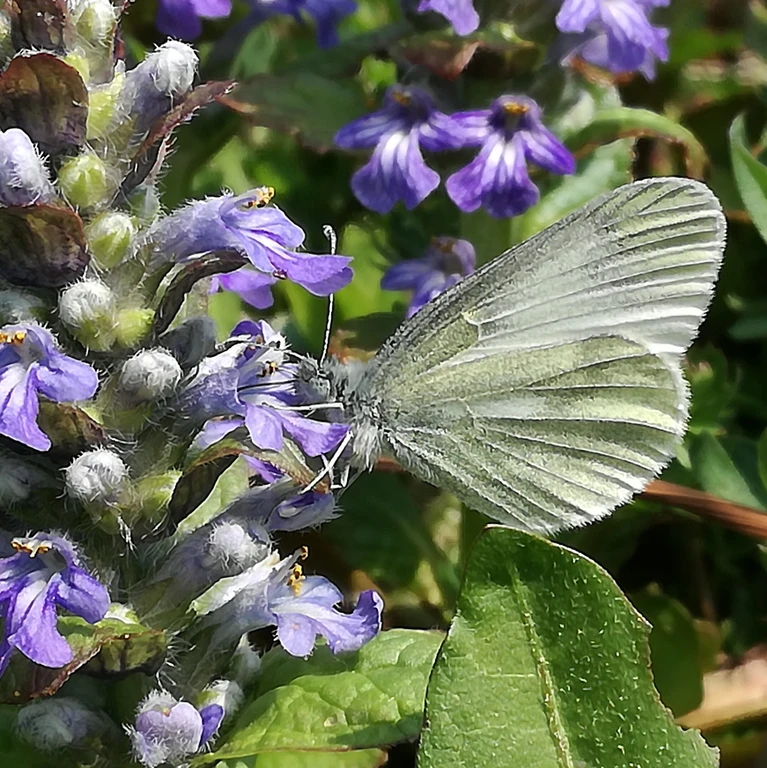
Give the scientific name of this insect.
Leptidea sinapis/juvernica
